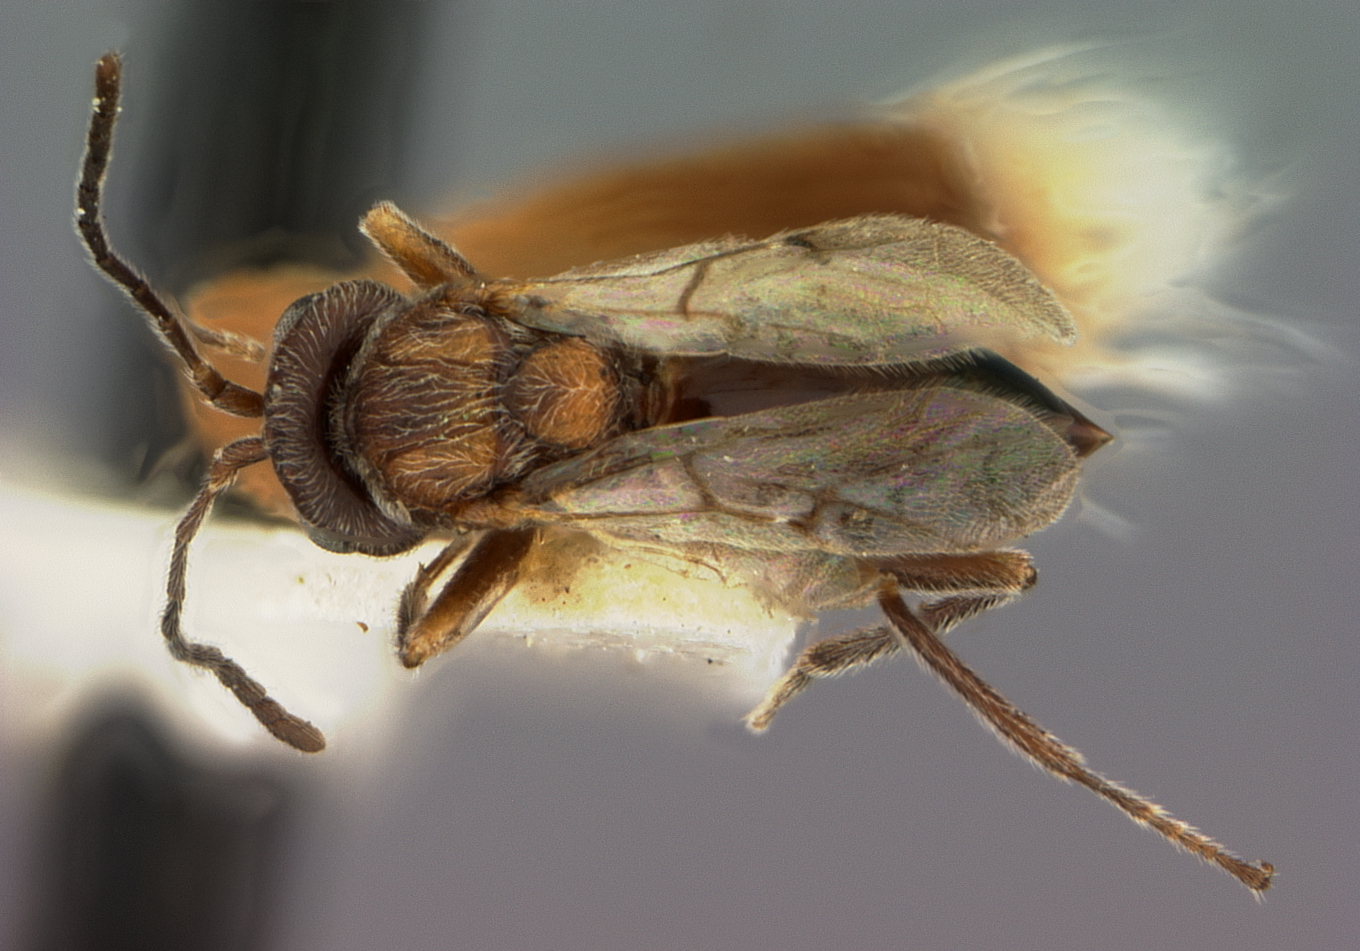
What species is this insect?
Trichoteras frondeum
